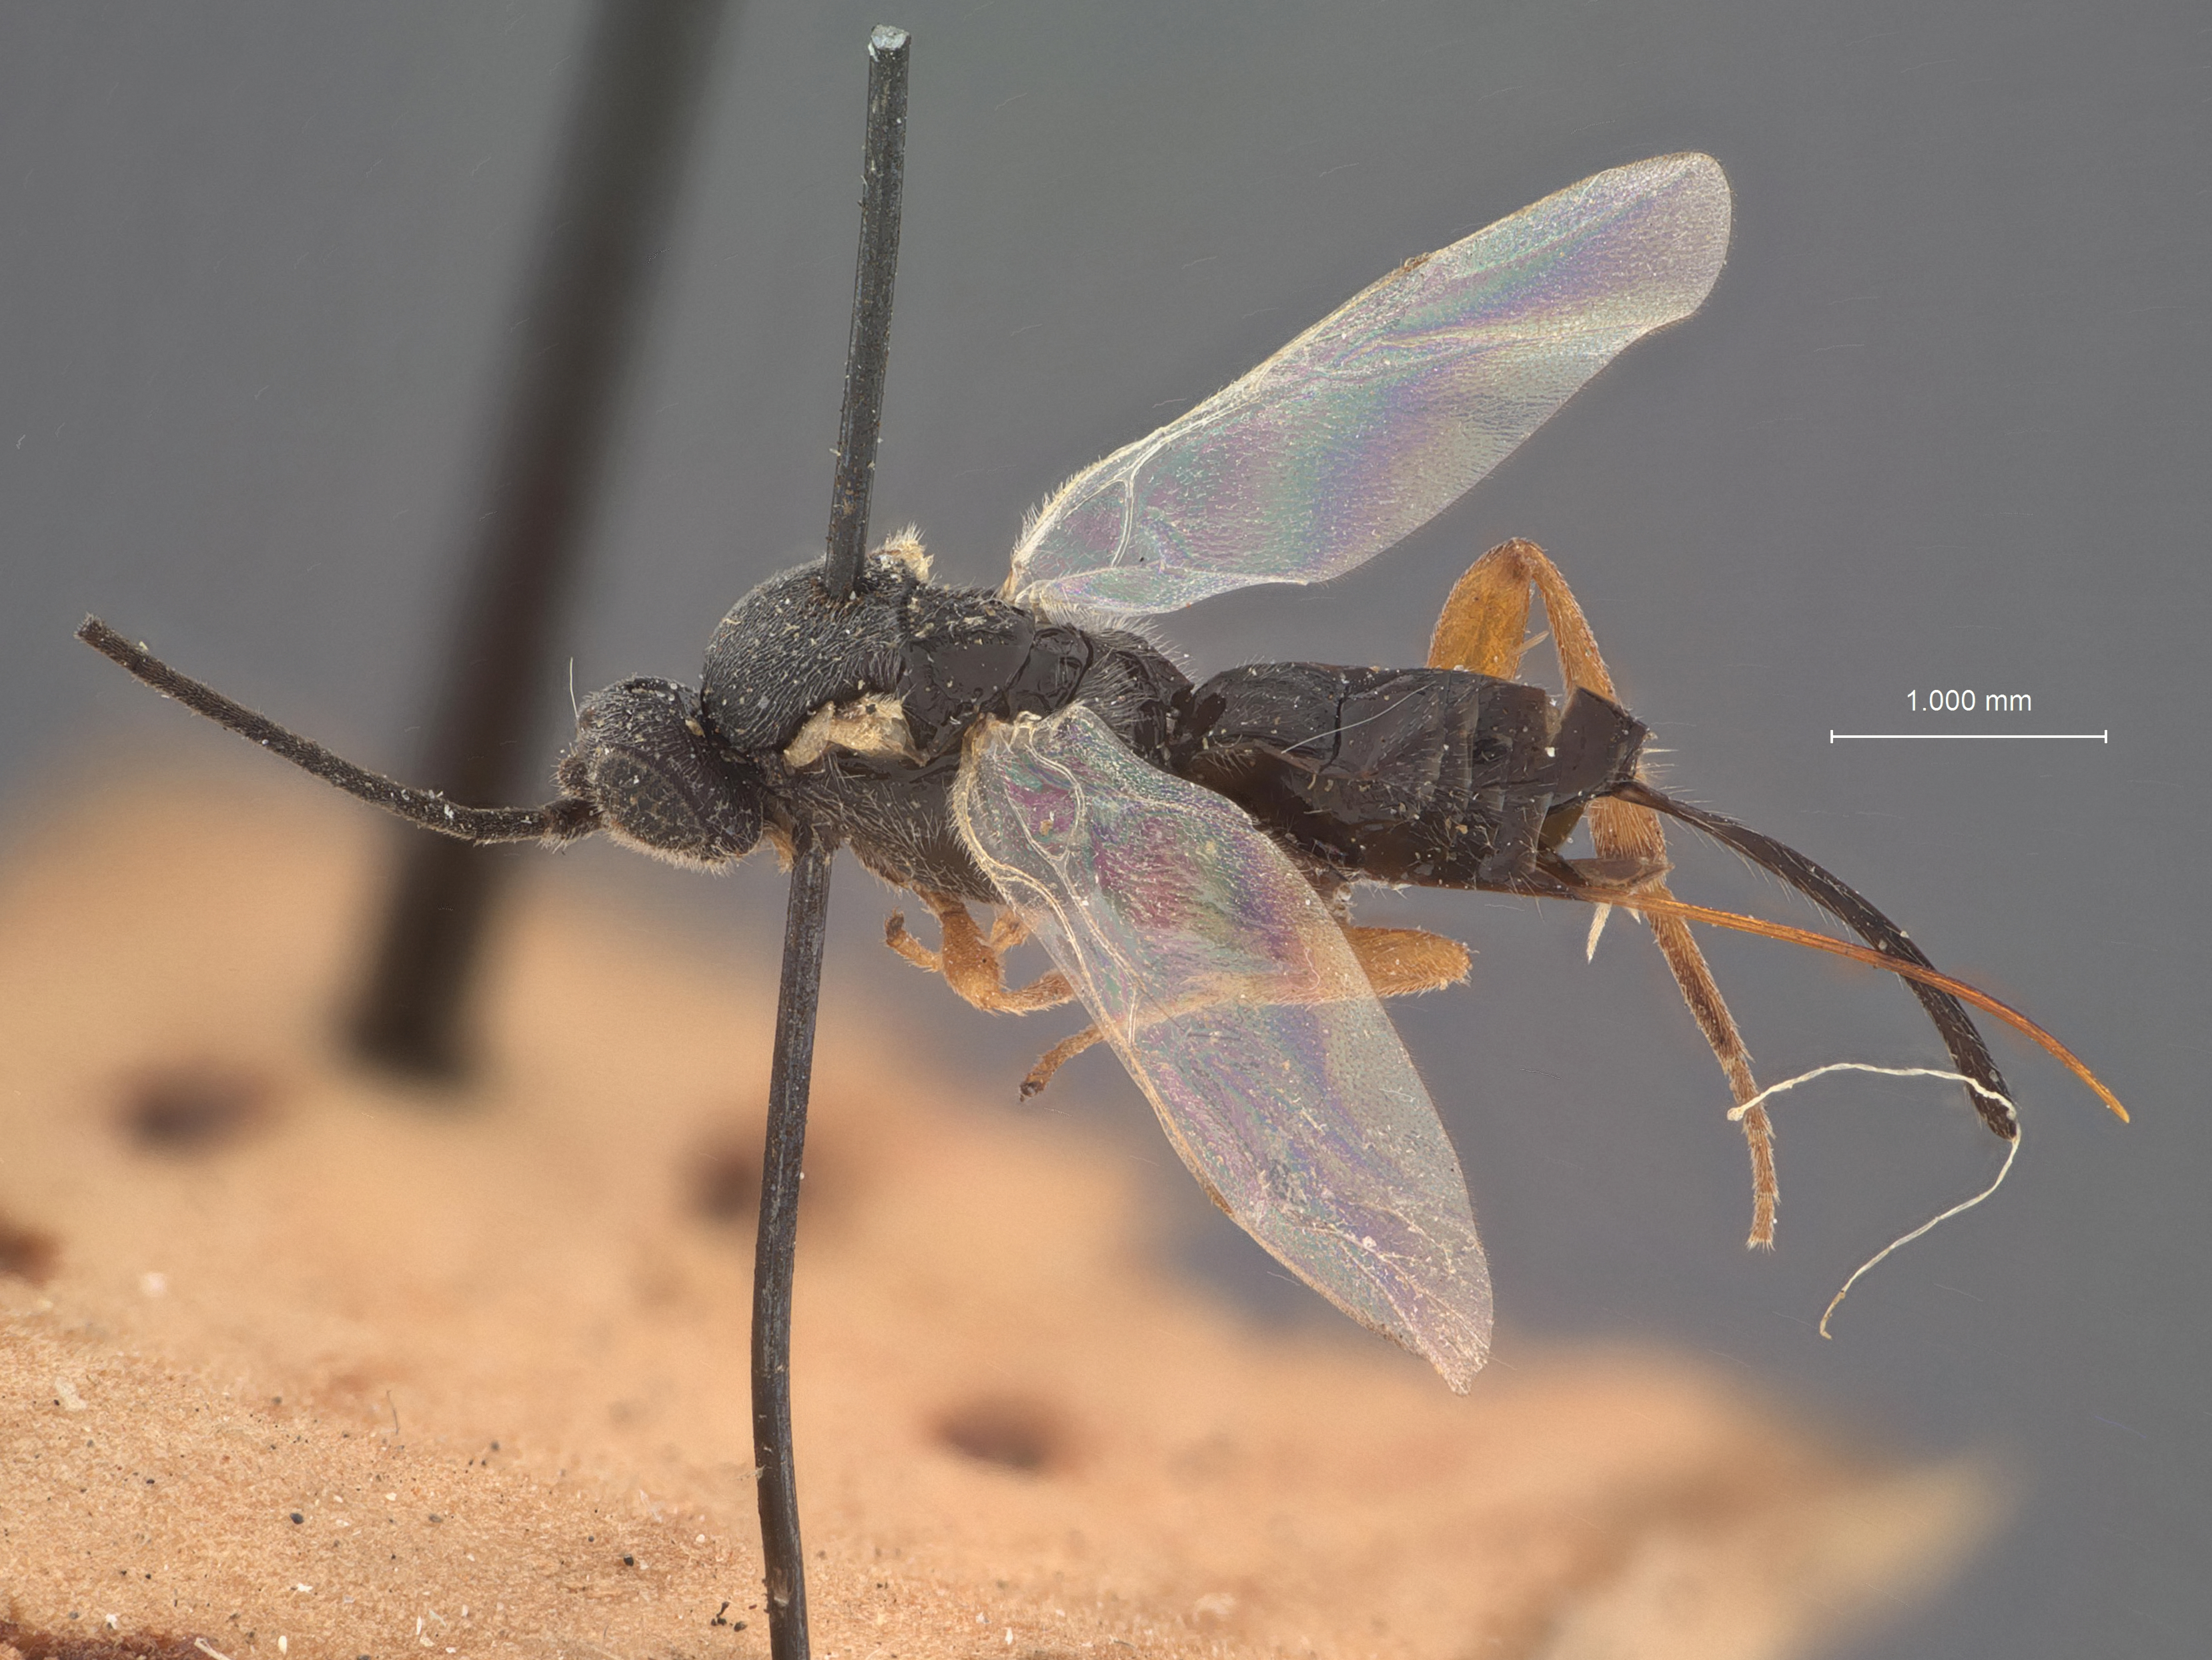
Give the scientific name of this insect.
Apanteles parathrenidis
